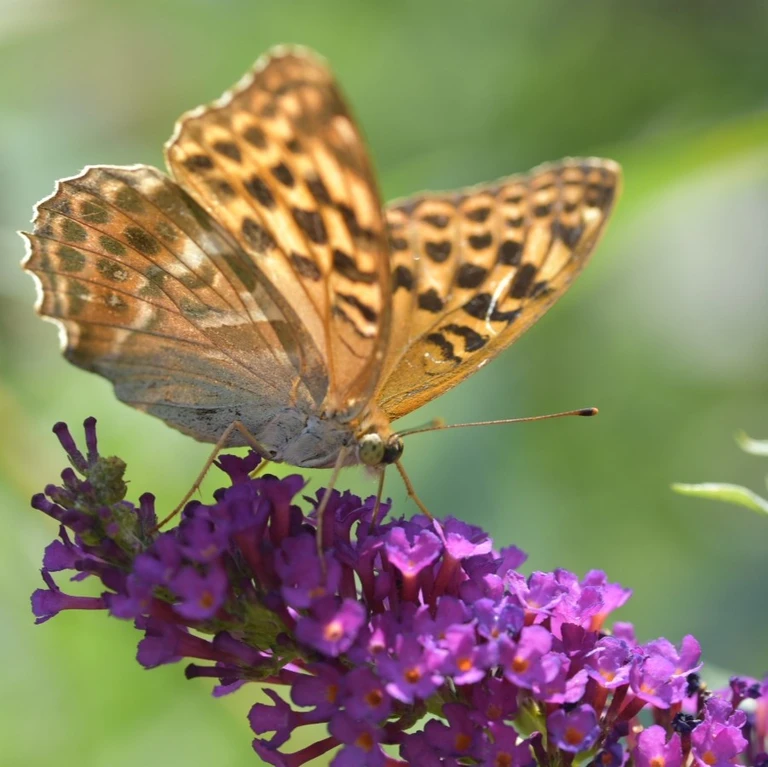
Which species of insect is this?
Argynnis paphia
